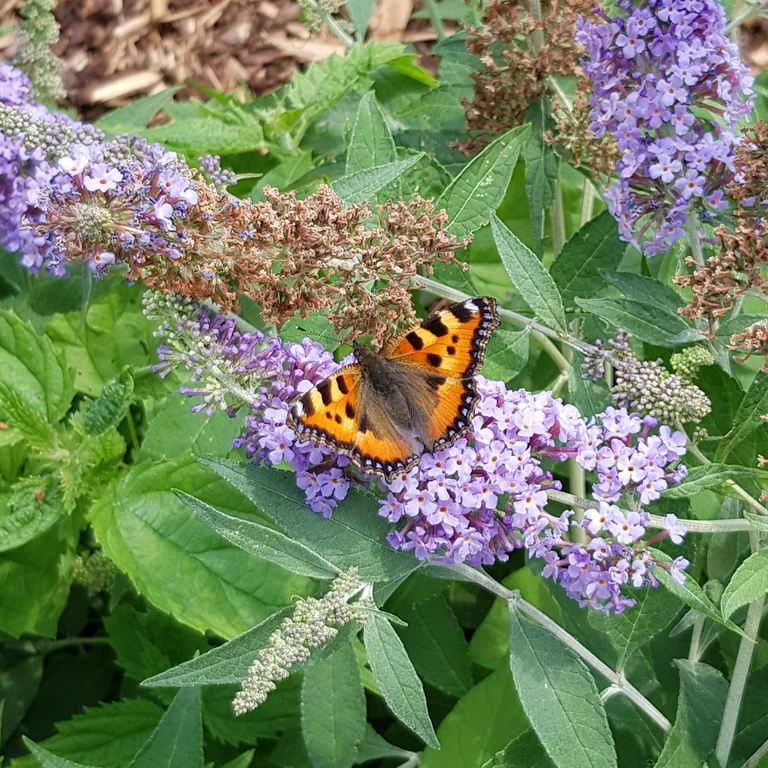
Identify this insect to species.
Aglais urticae
